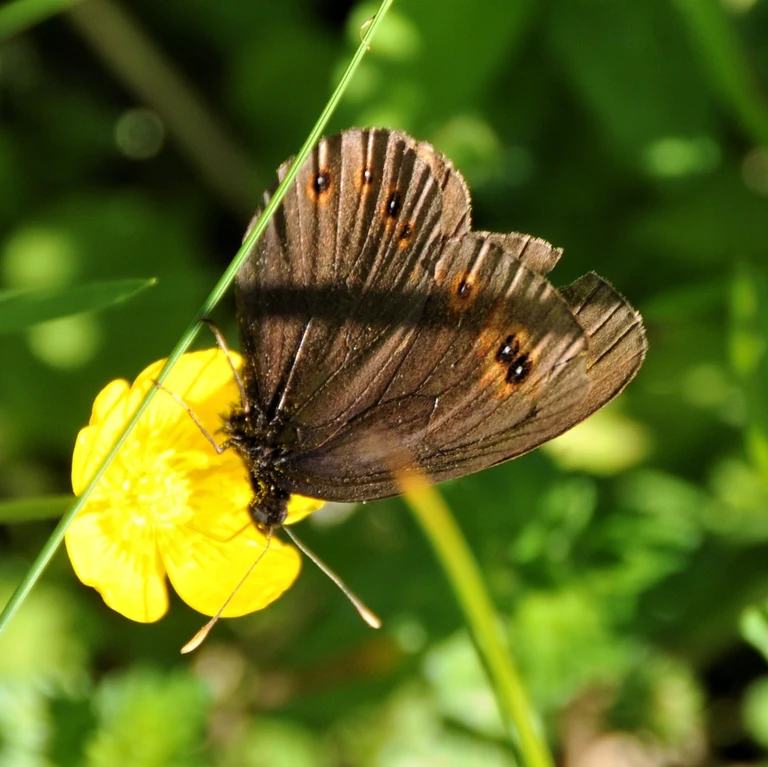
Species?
Erebia medusa
